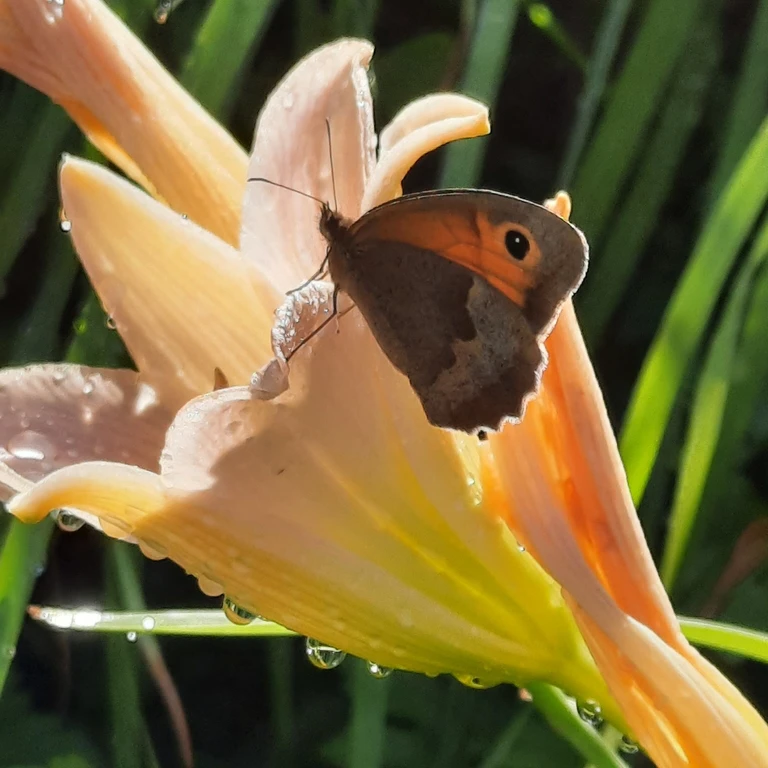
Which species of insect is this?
Maniola jurtina
